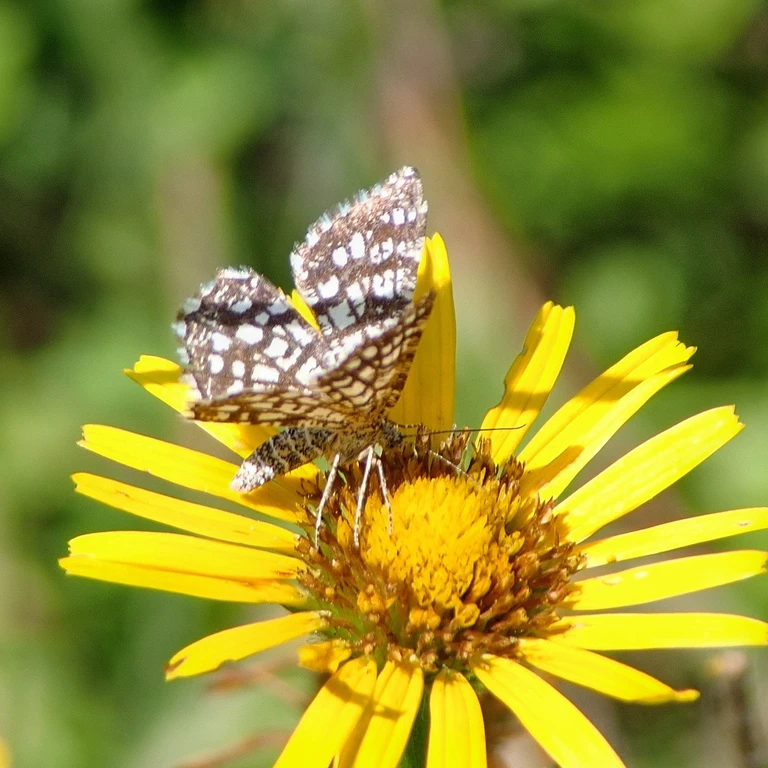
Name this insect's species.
Chiasmia clathrata
